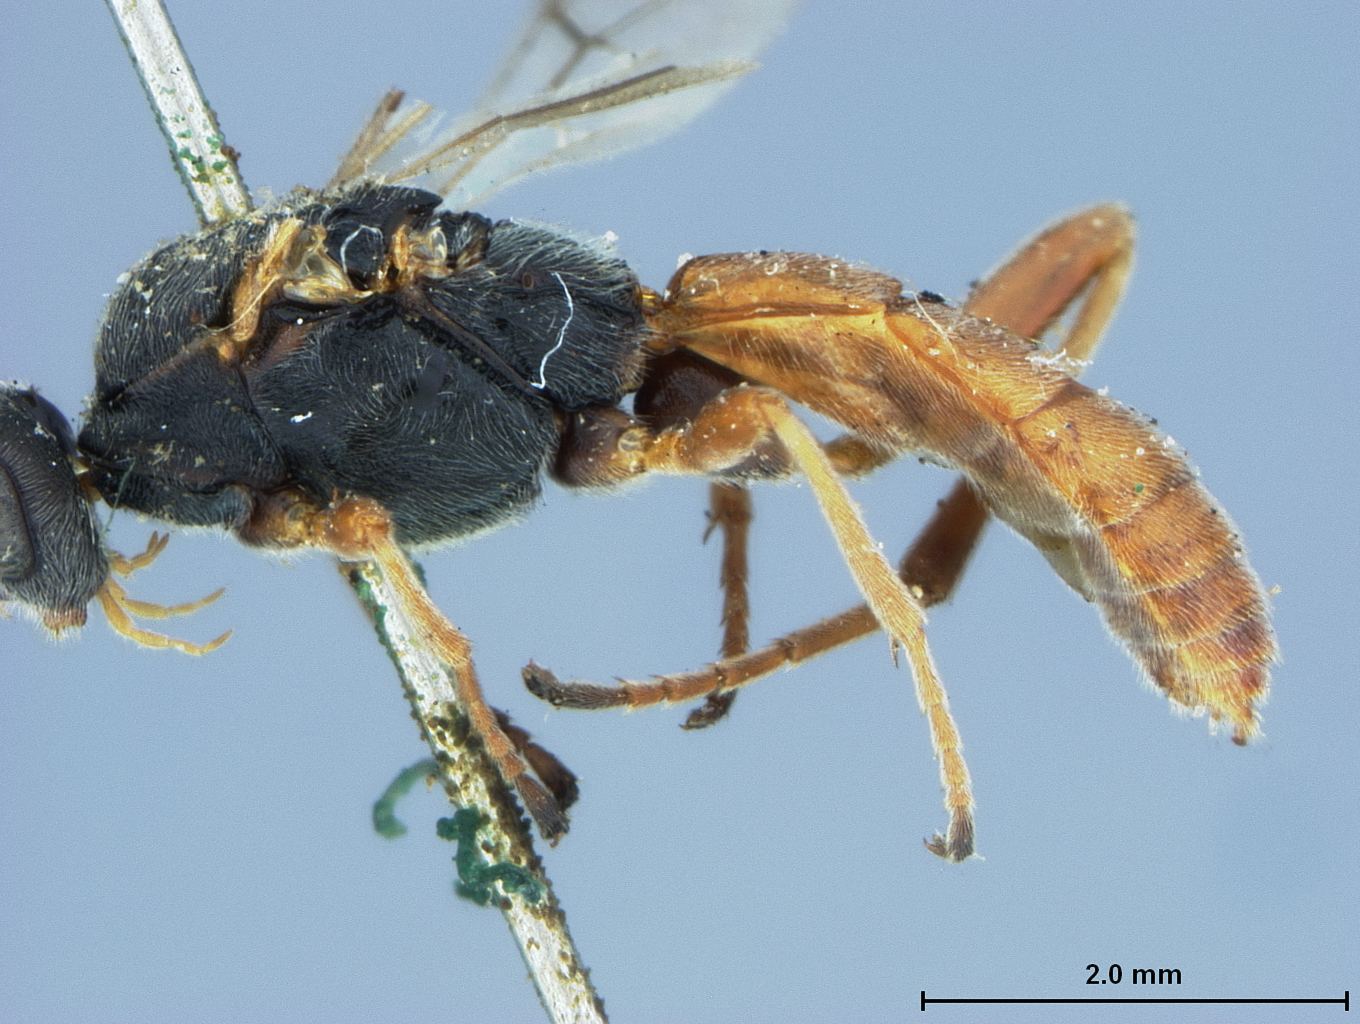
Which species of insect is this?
Rhogas pubescens
